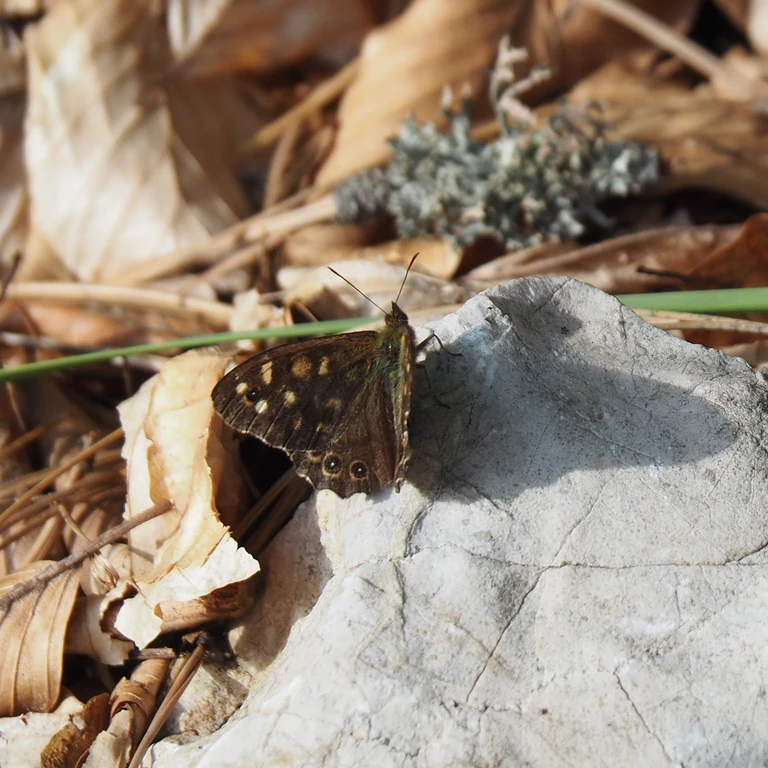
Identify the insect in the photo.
Pararge aegeria
